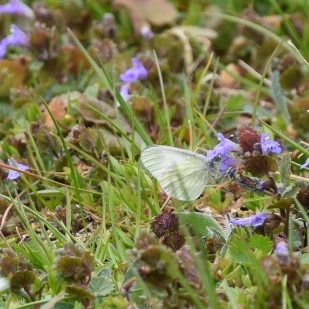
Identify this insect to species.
Leptidea sinapis/juvernica
